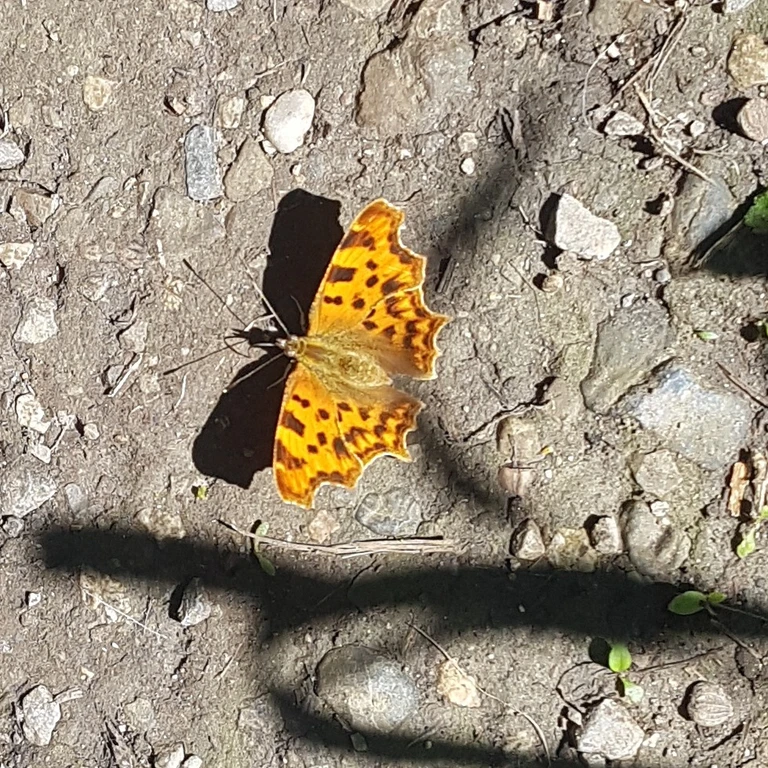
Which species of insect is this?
Polygonia c-album
